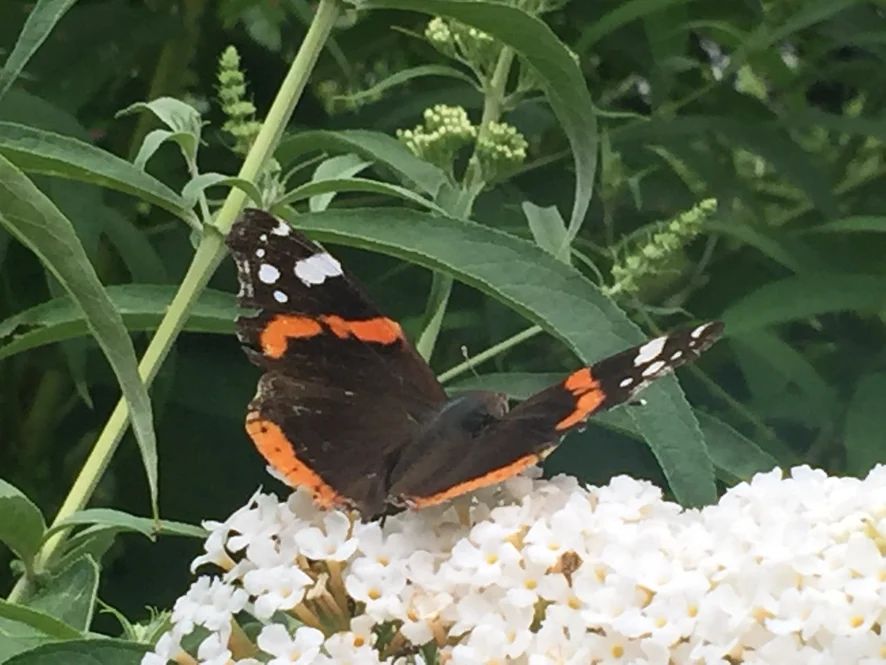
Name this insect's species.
Vanessa atalanta
